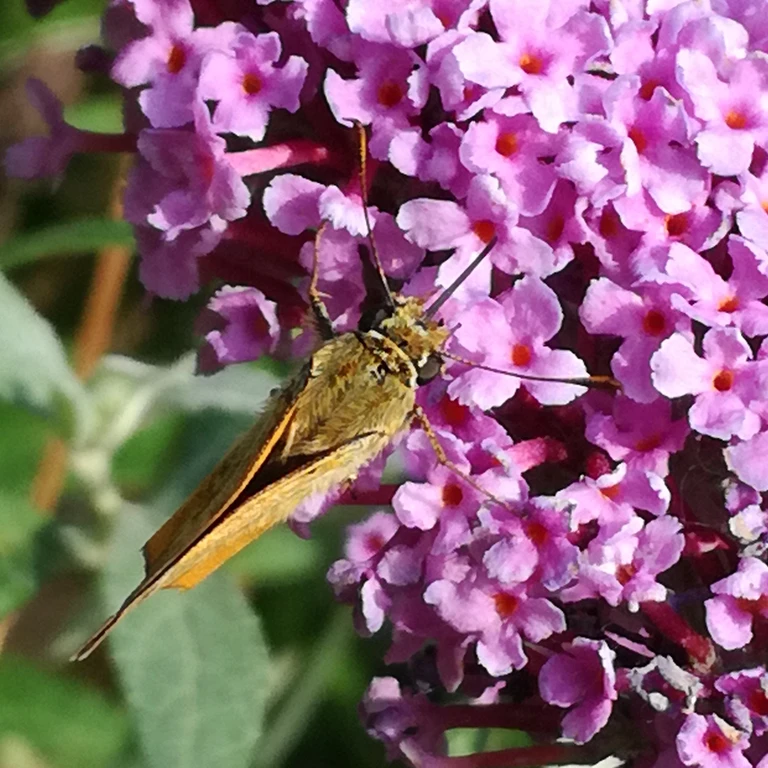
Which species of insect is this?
Ochlodes sylvanus (also Ochlodes venata)
